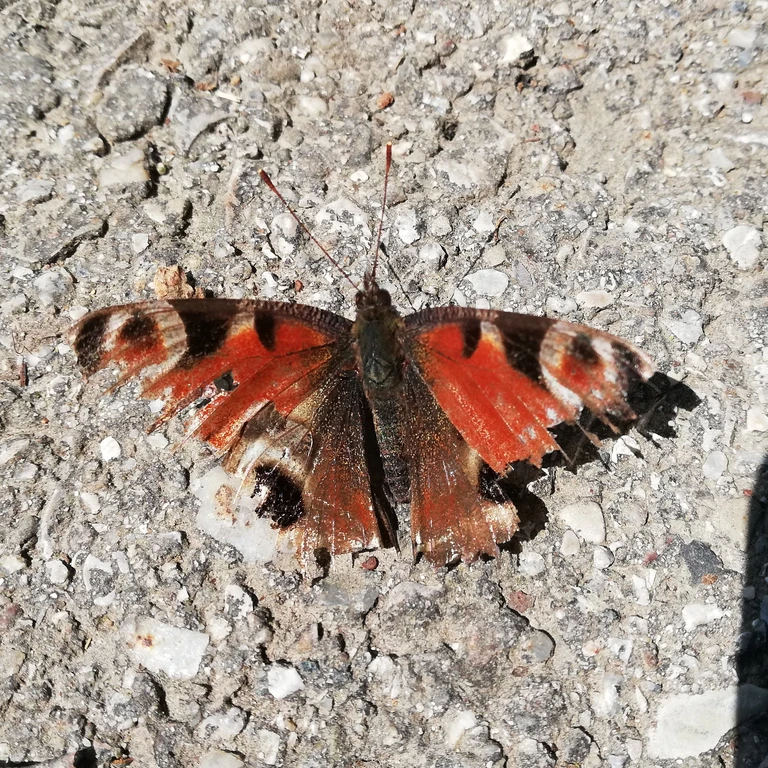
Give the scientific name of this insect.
Aglais io
